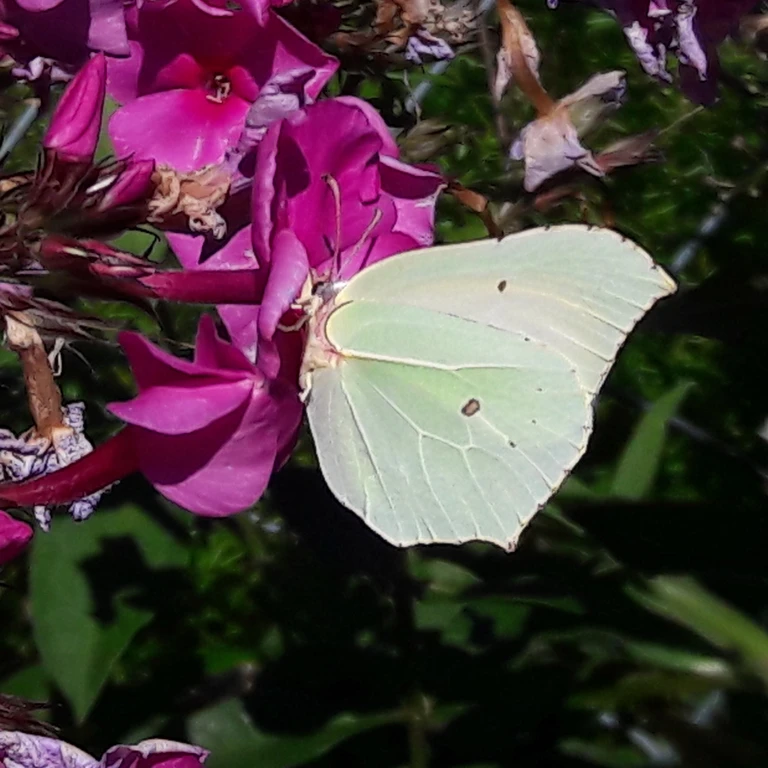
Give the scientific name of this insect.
Gonepteryx rhamni
